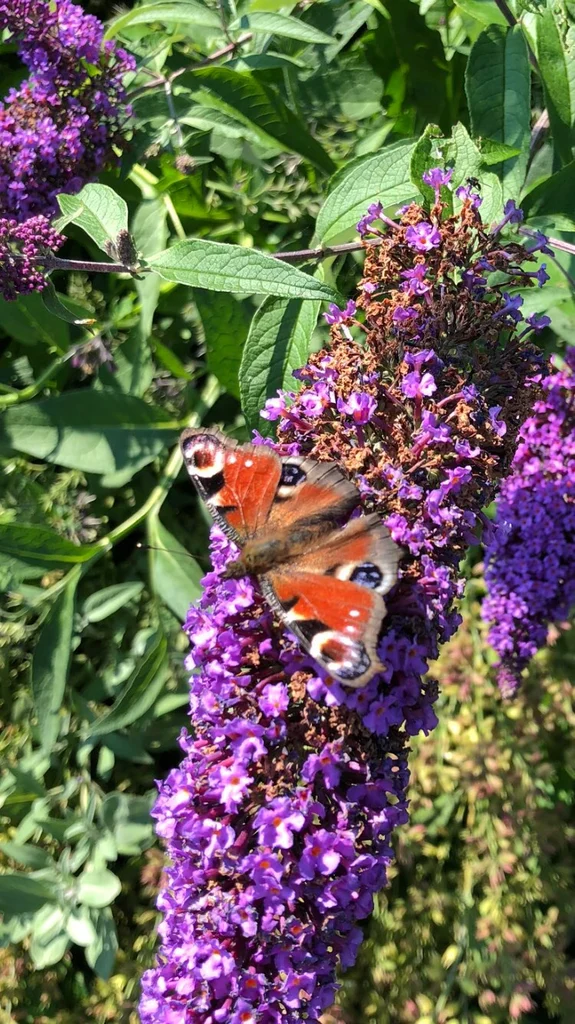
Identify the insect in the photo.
Aglais io
